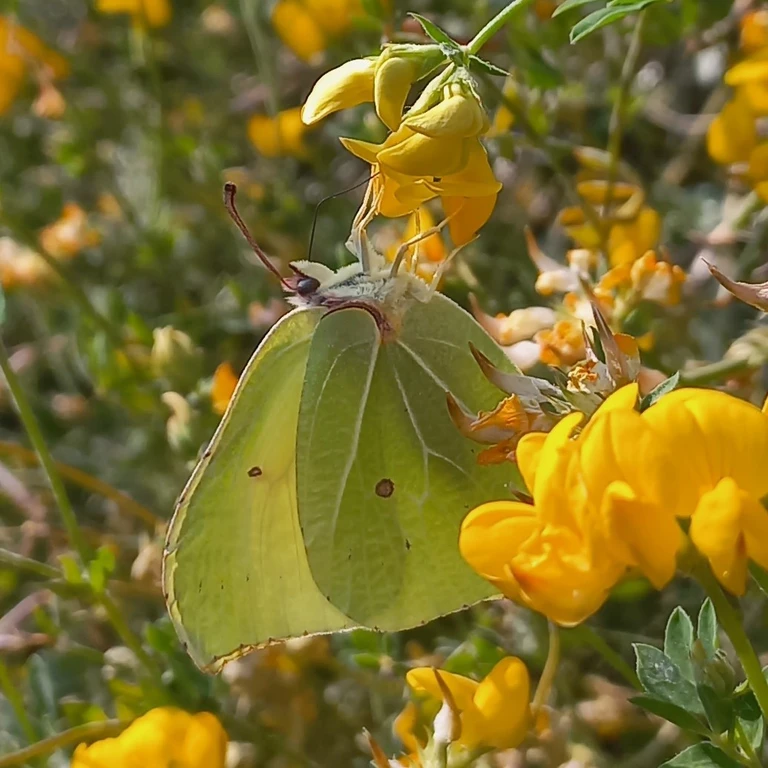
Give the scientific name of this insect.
Gonepteryx rhamni
